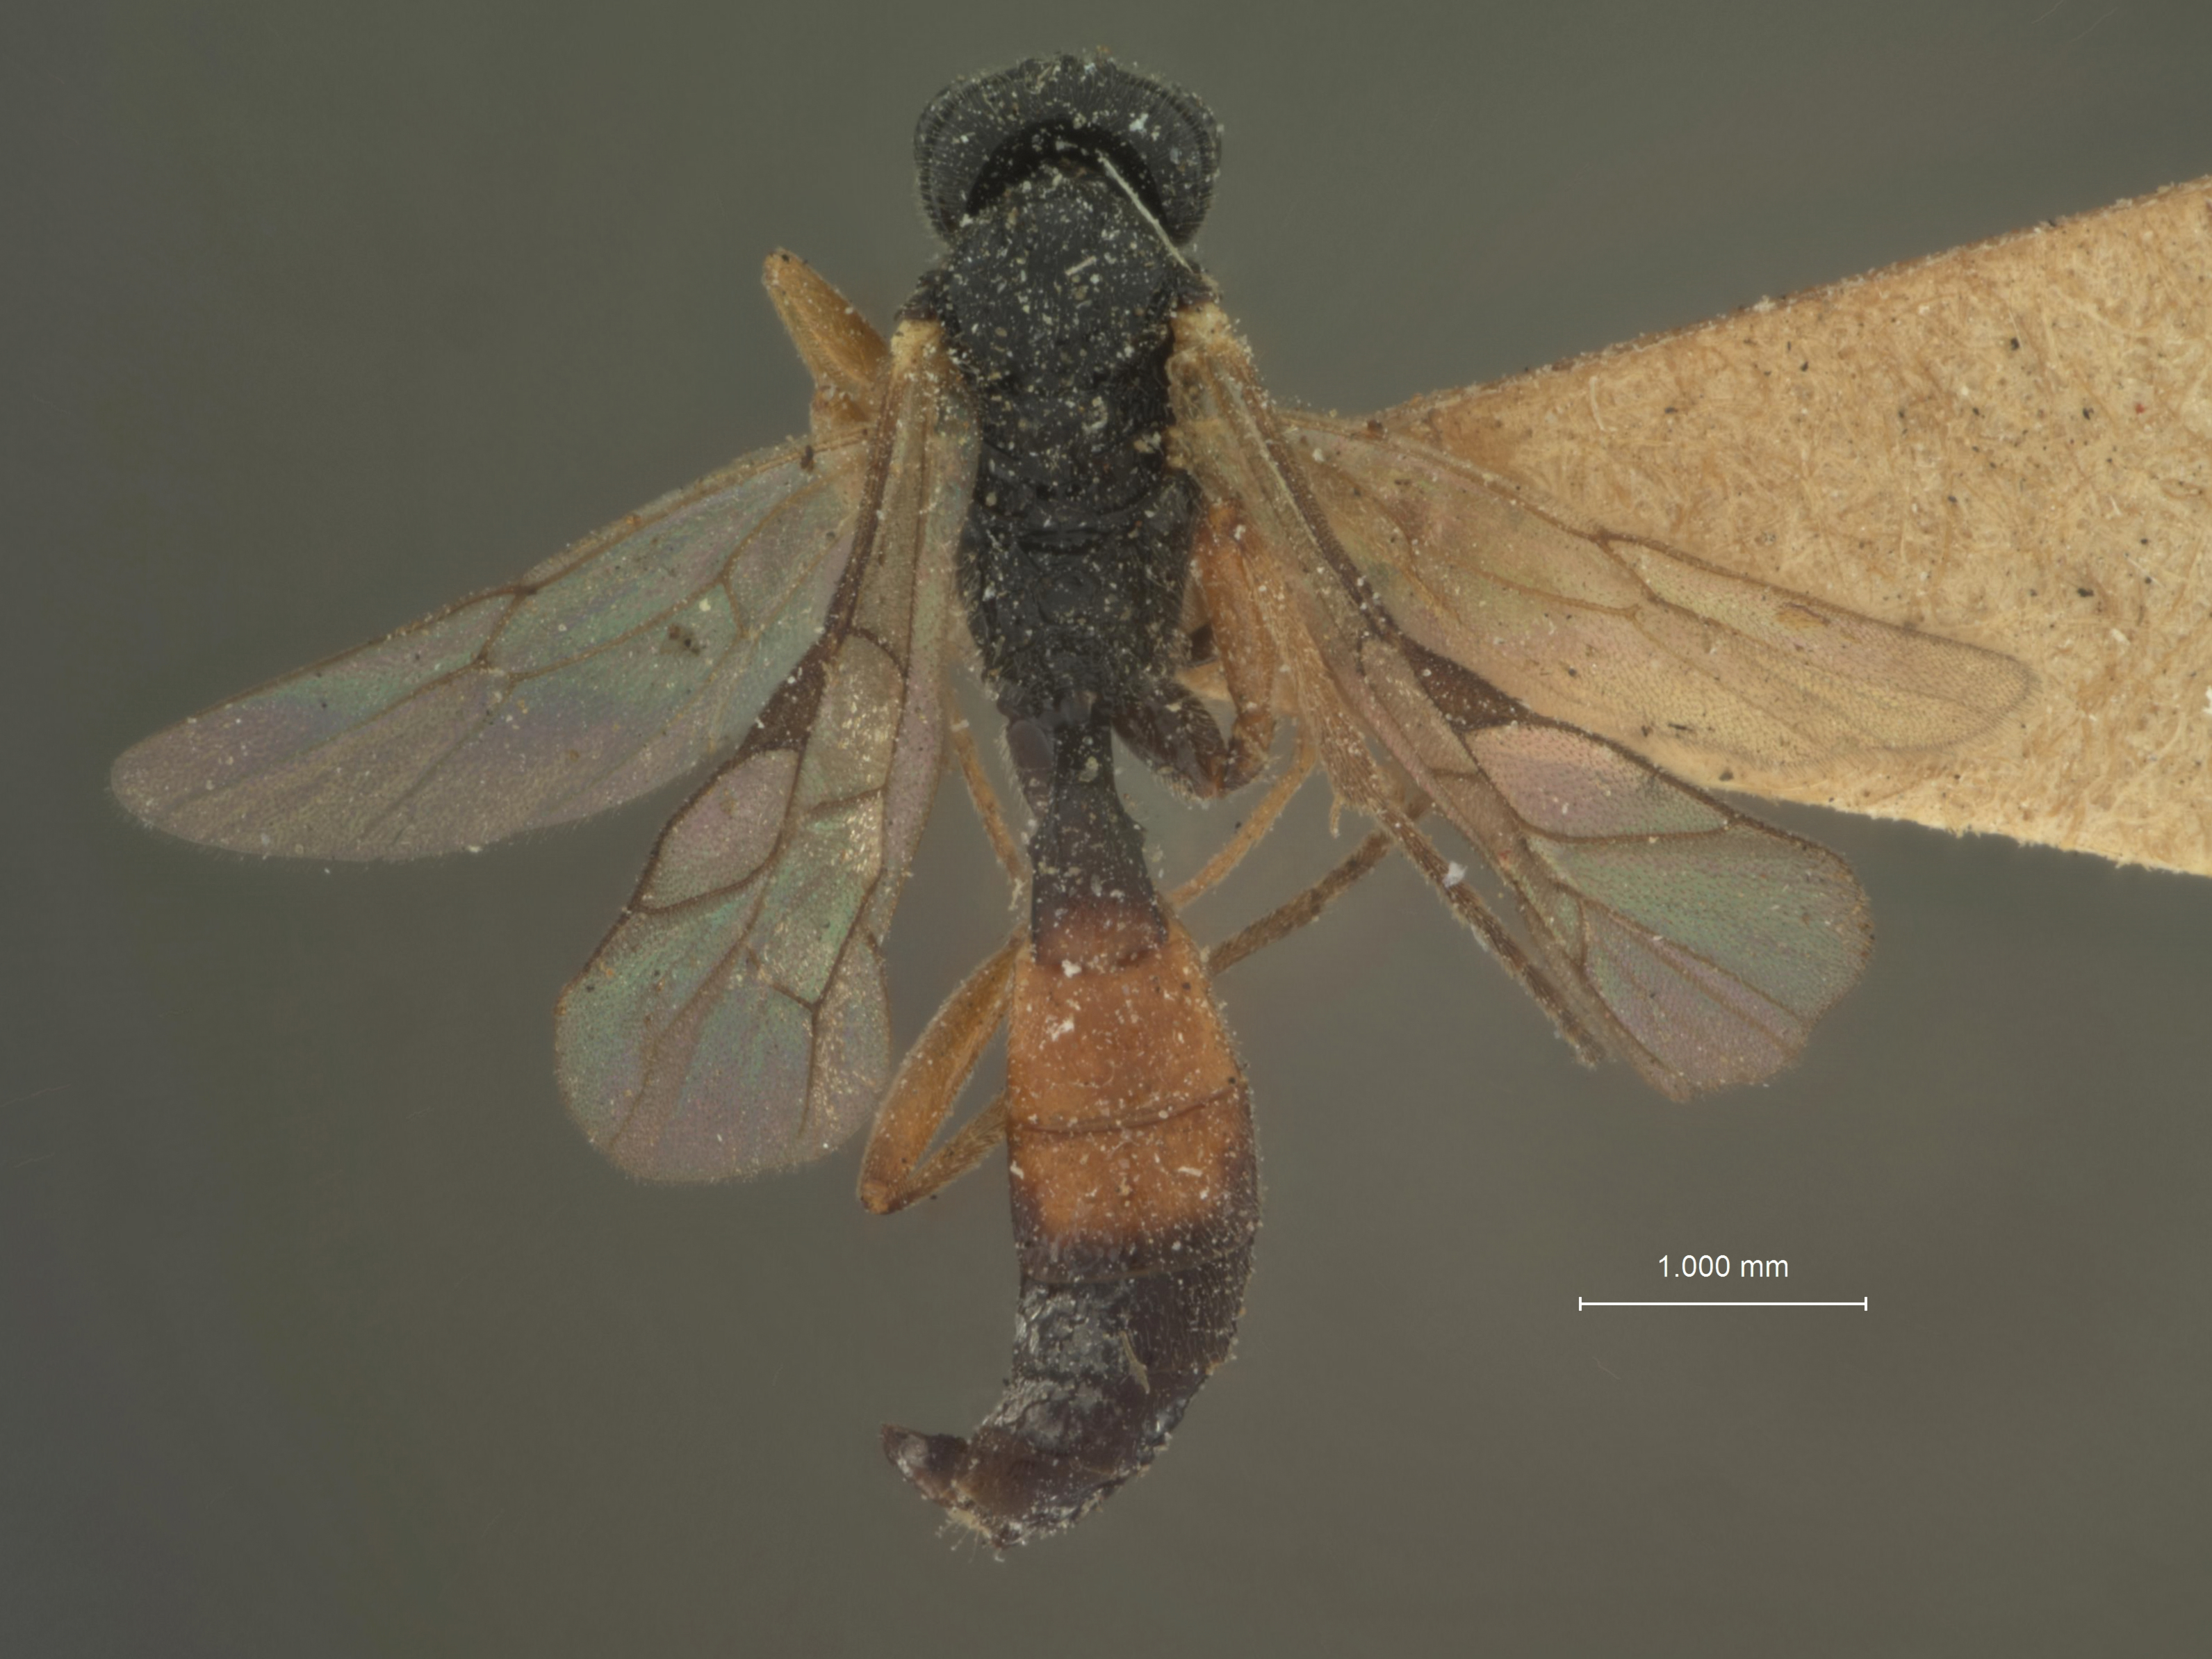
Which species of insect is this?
Hemiteles bicornutus
